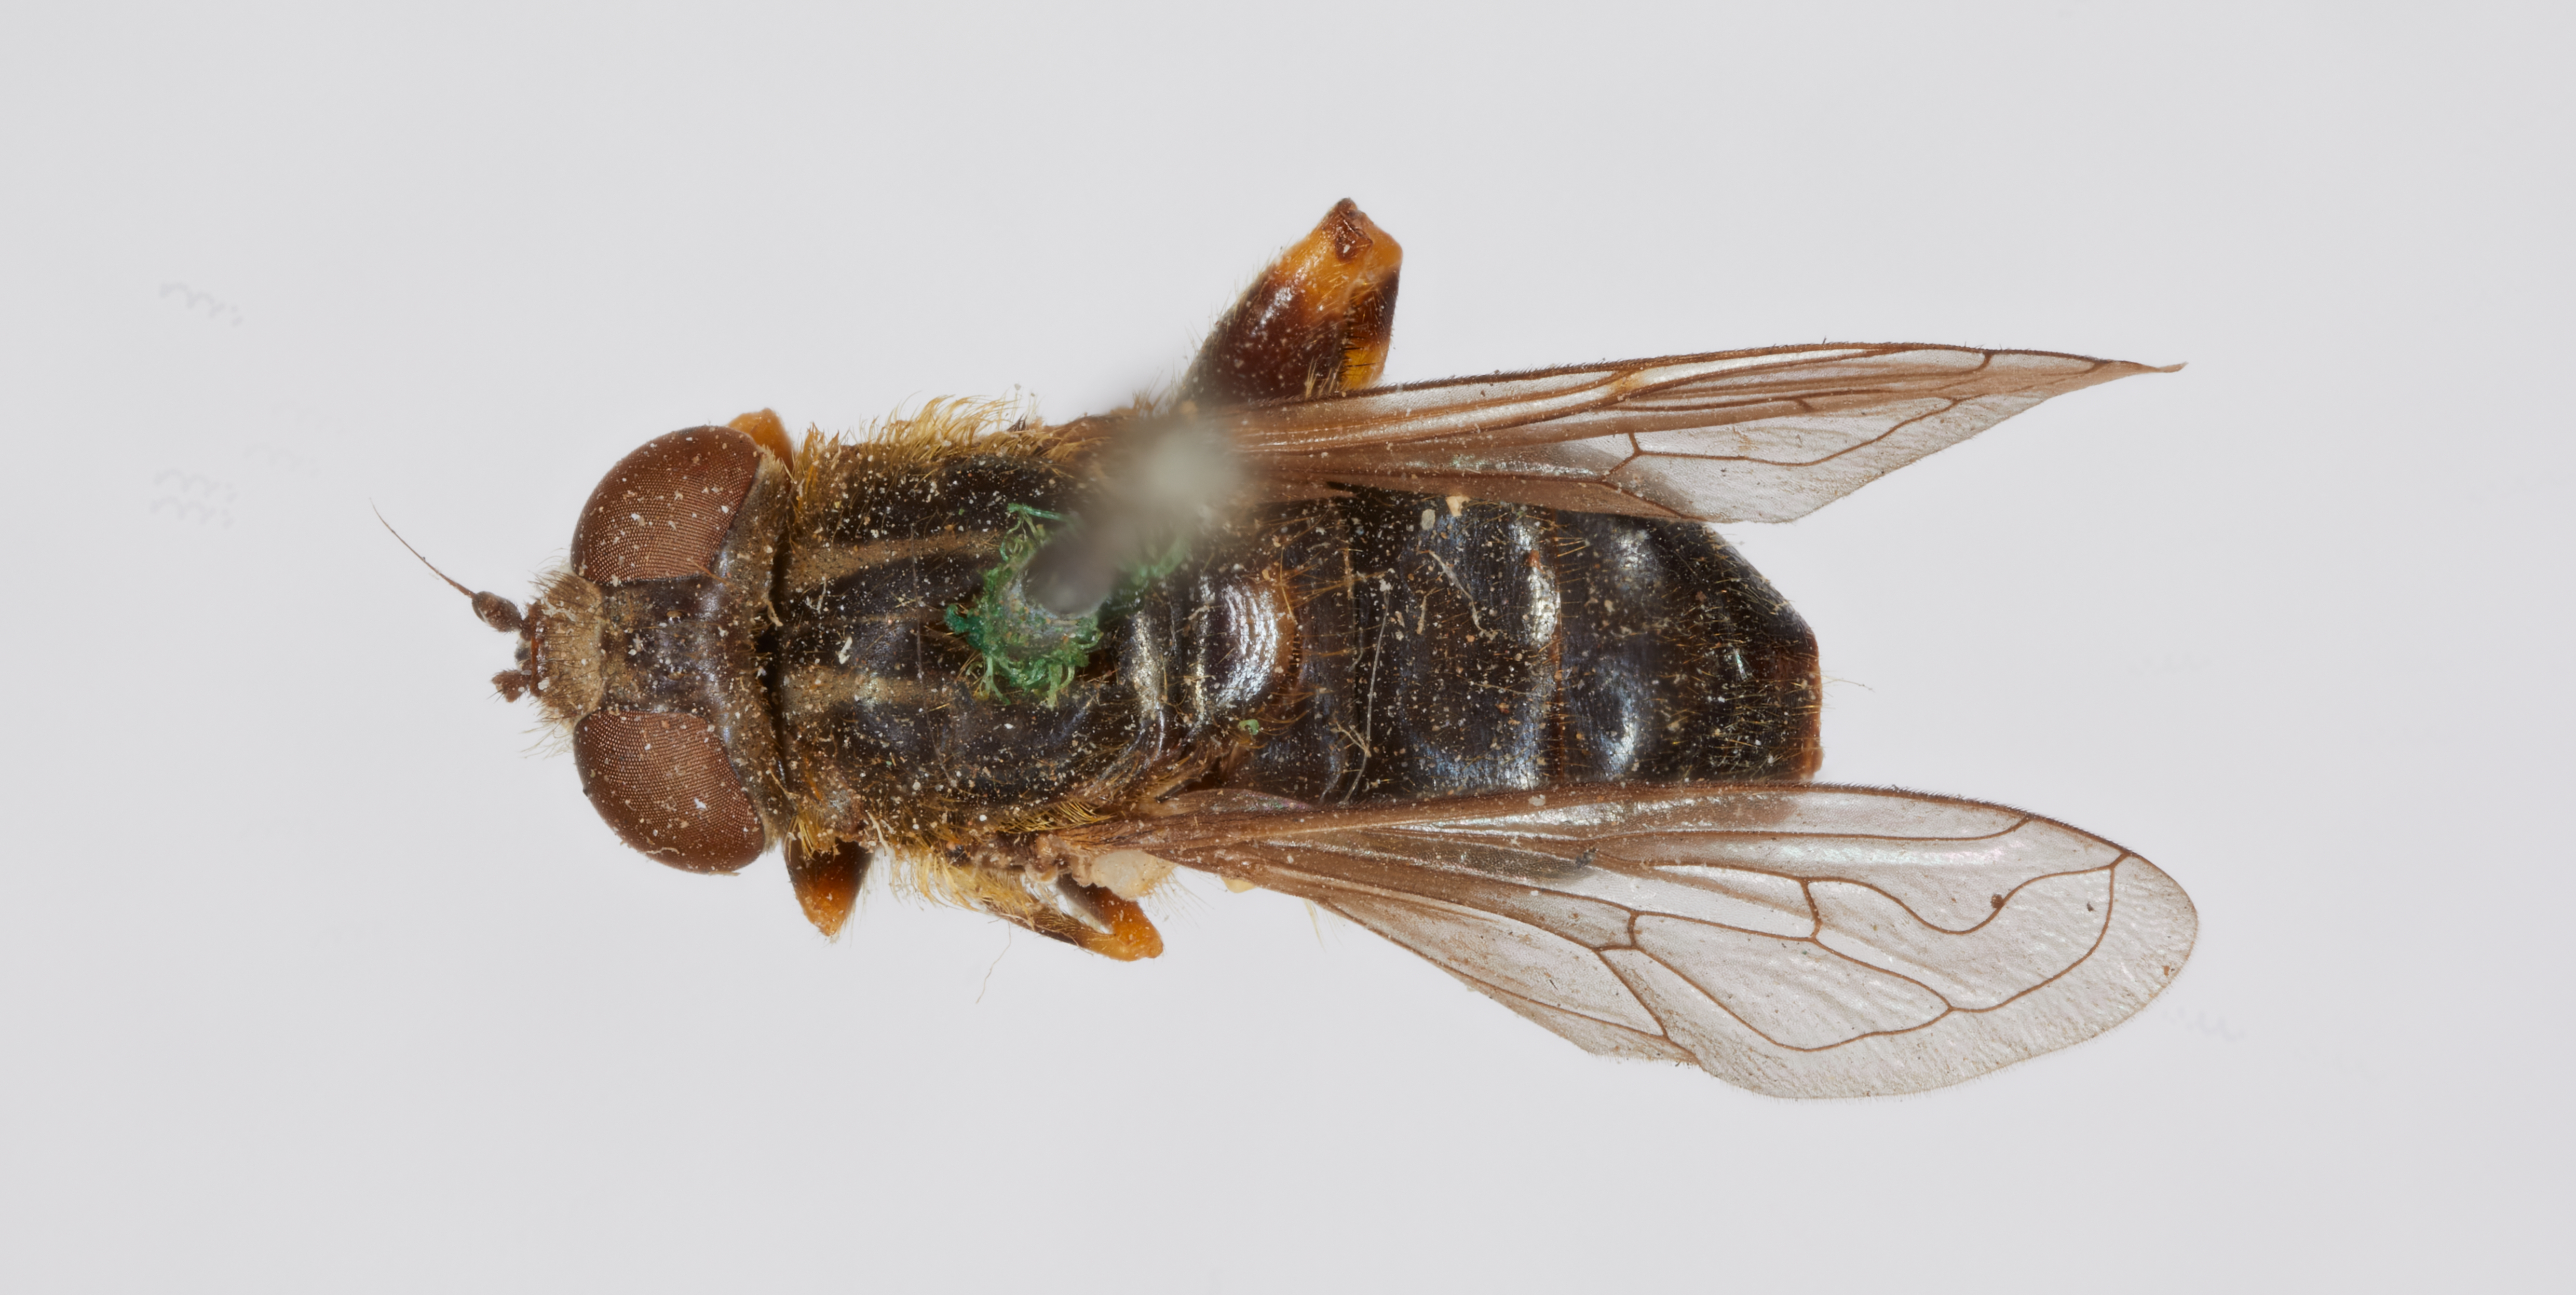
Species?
Helophilus modestus
